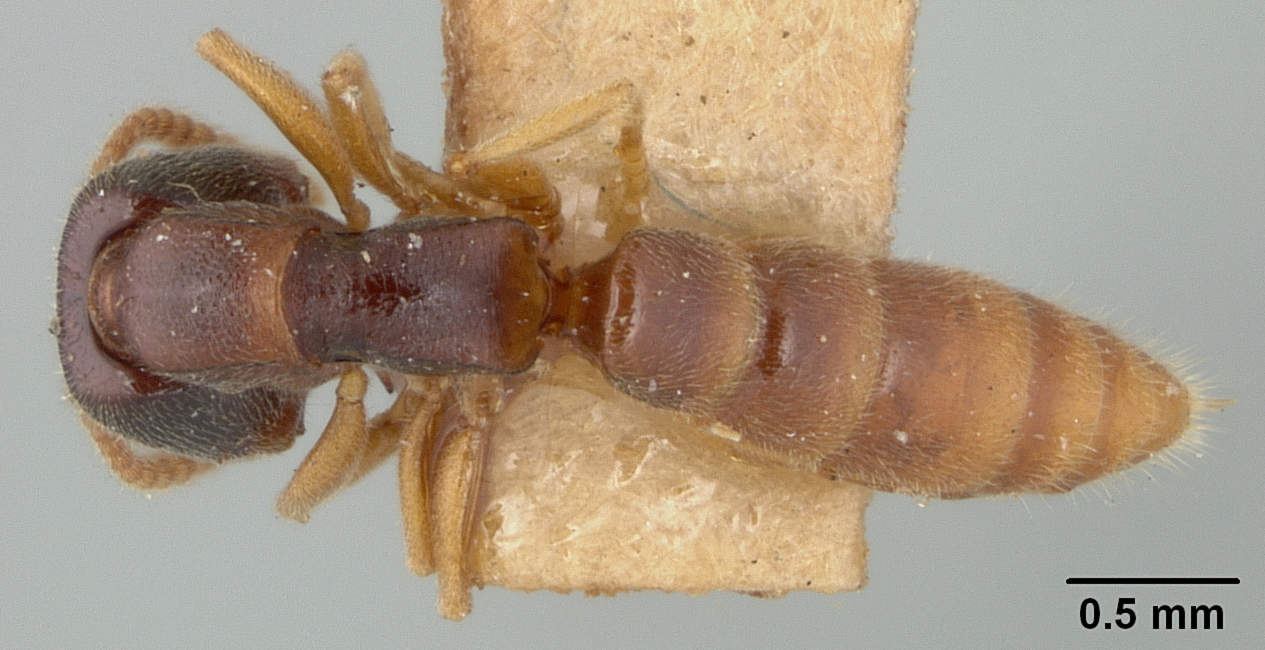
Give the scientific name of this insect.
Stigmatomma williamsi
